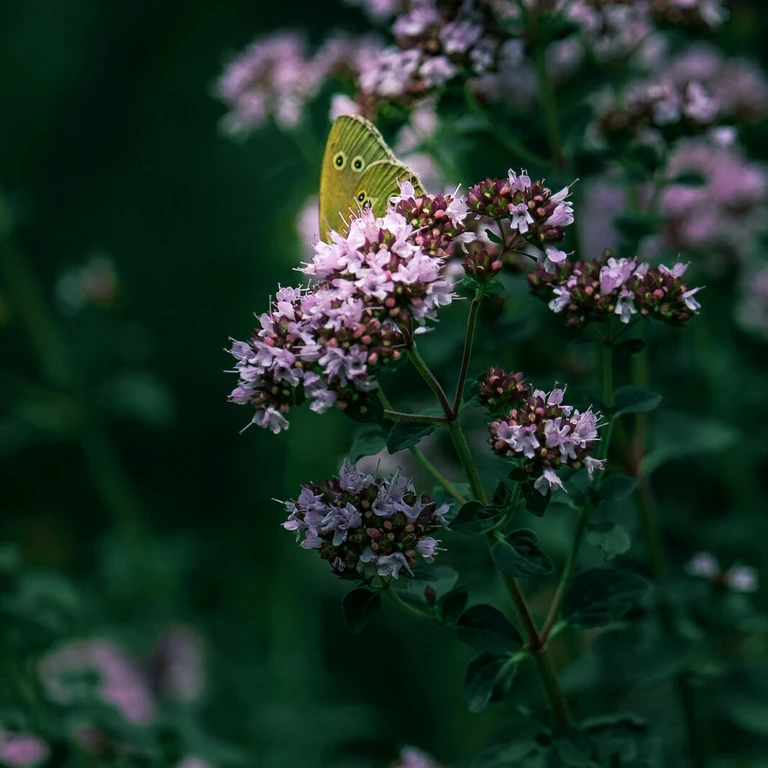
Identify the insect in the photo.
Aphantopus hyperantus
